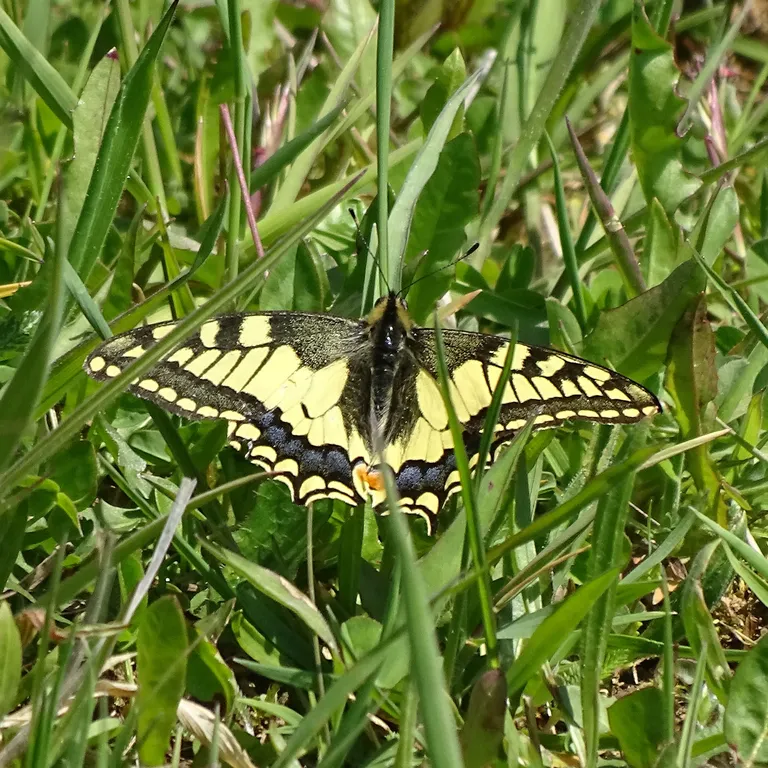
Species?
Papilio machaon
